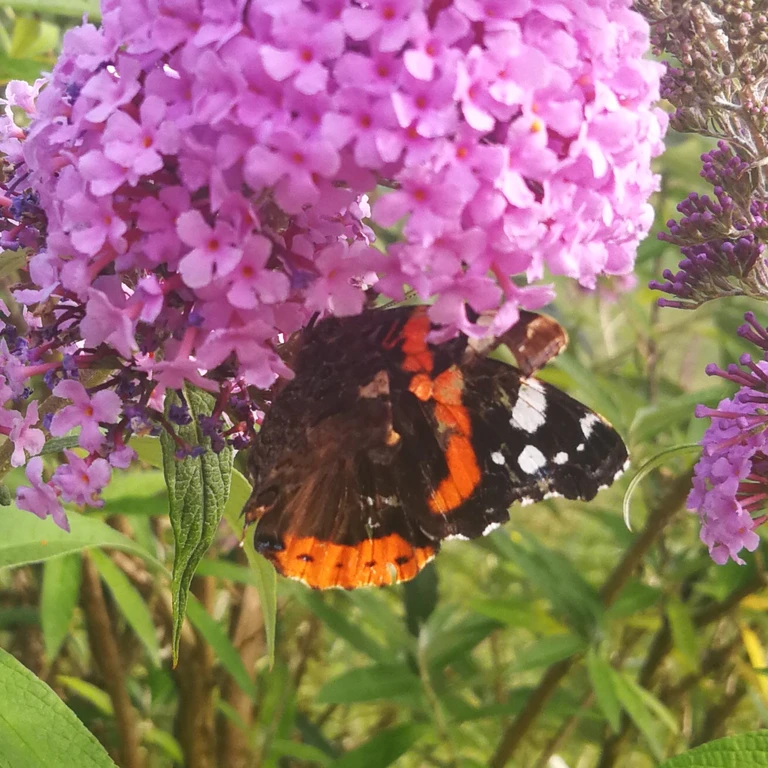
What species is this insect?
Vanessa atalanta
